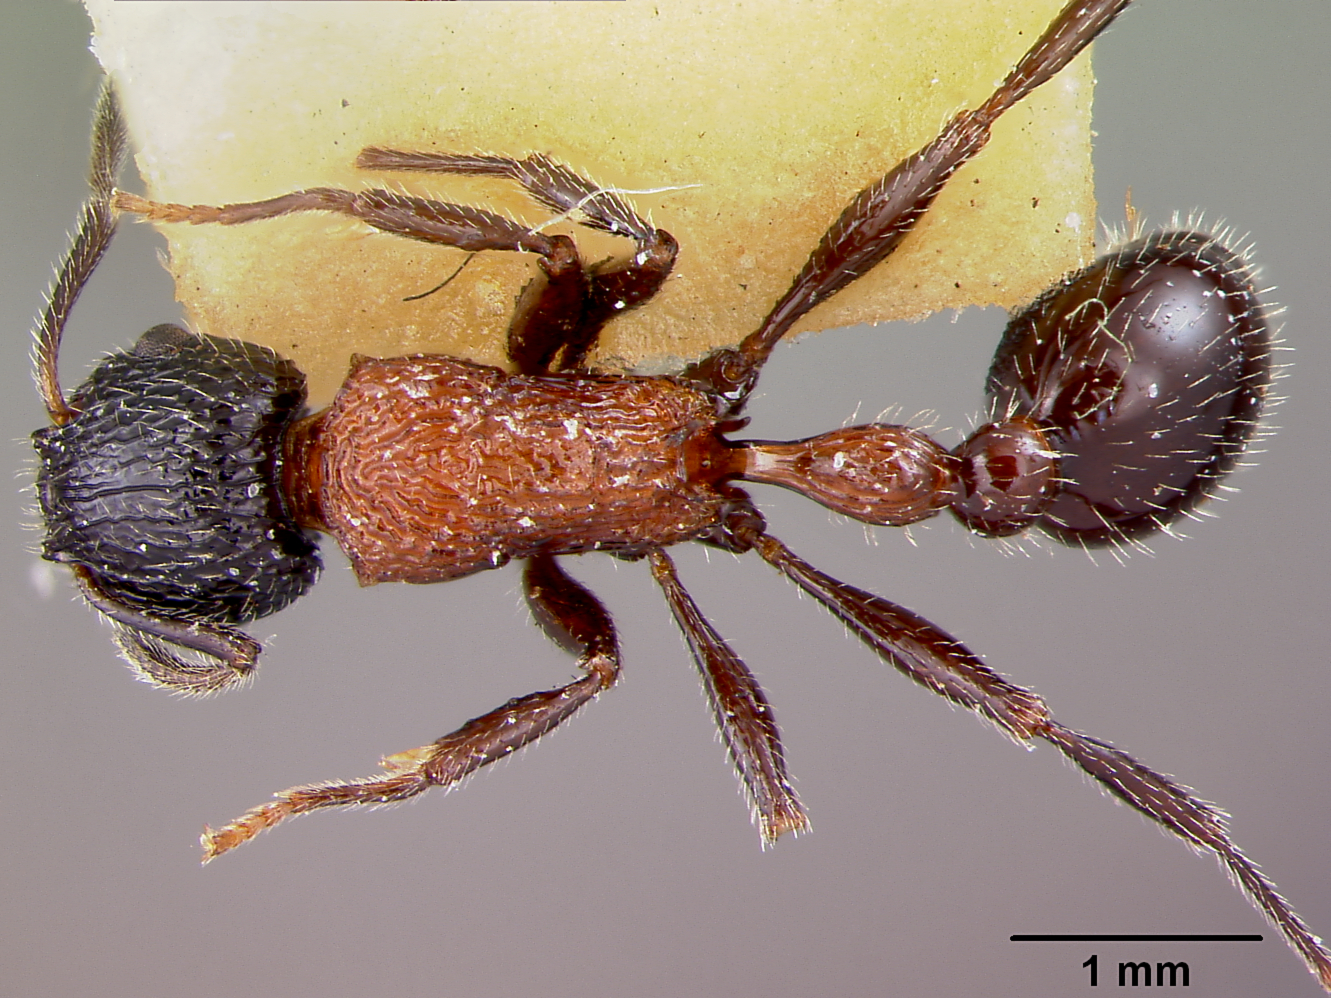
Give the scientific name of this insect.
Poecilomyrma senirewae
